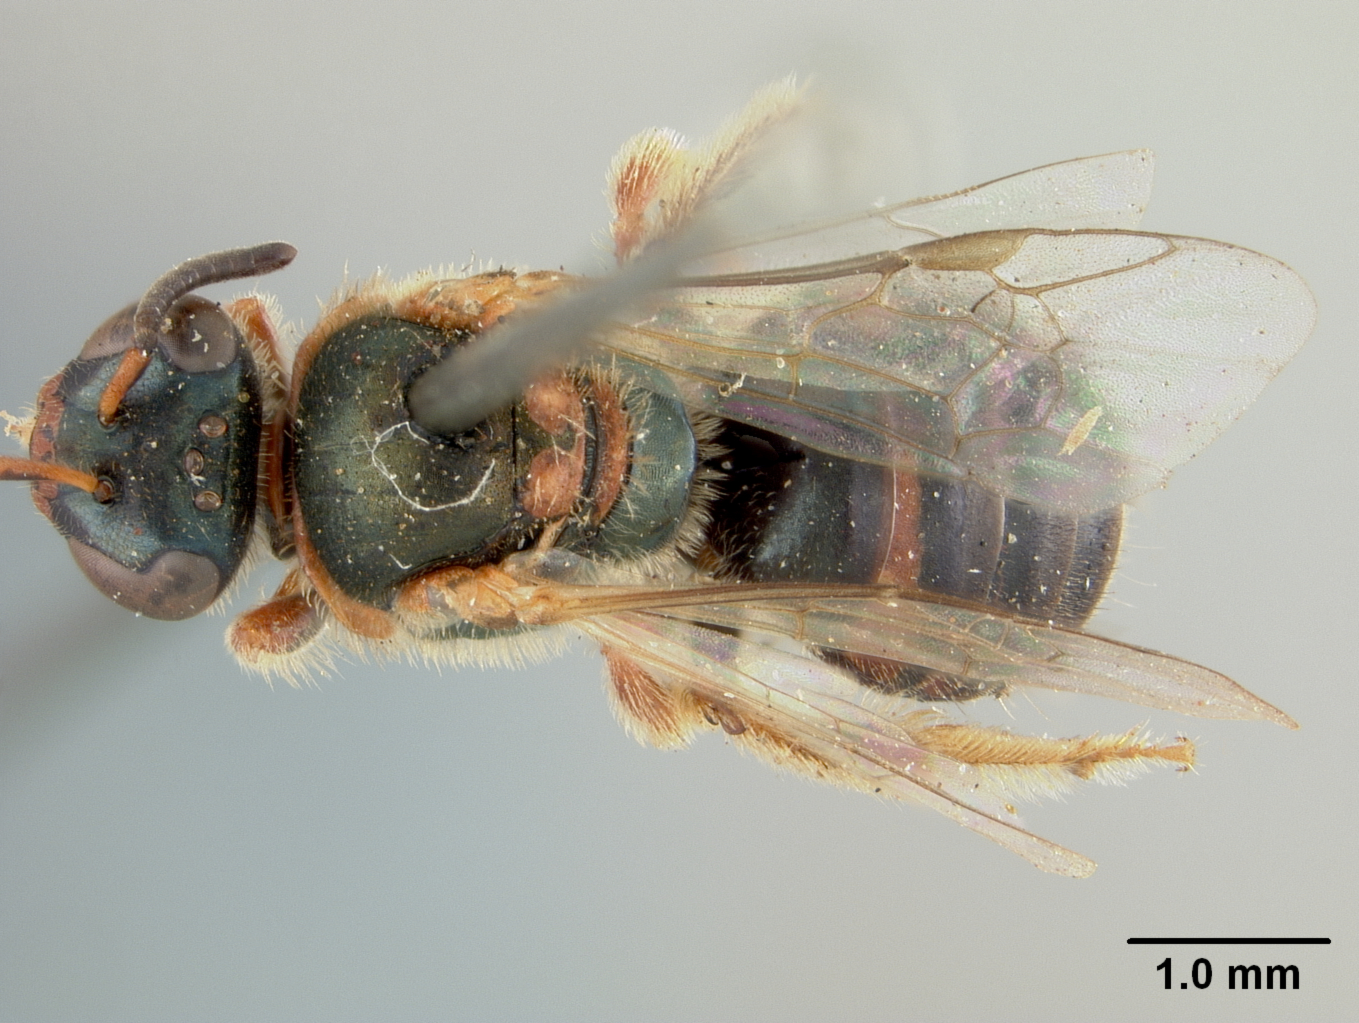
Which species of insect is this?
Nomioides dapitanellus
